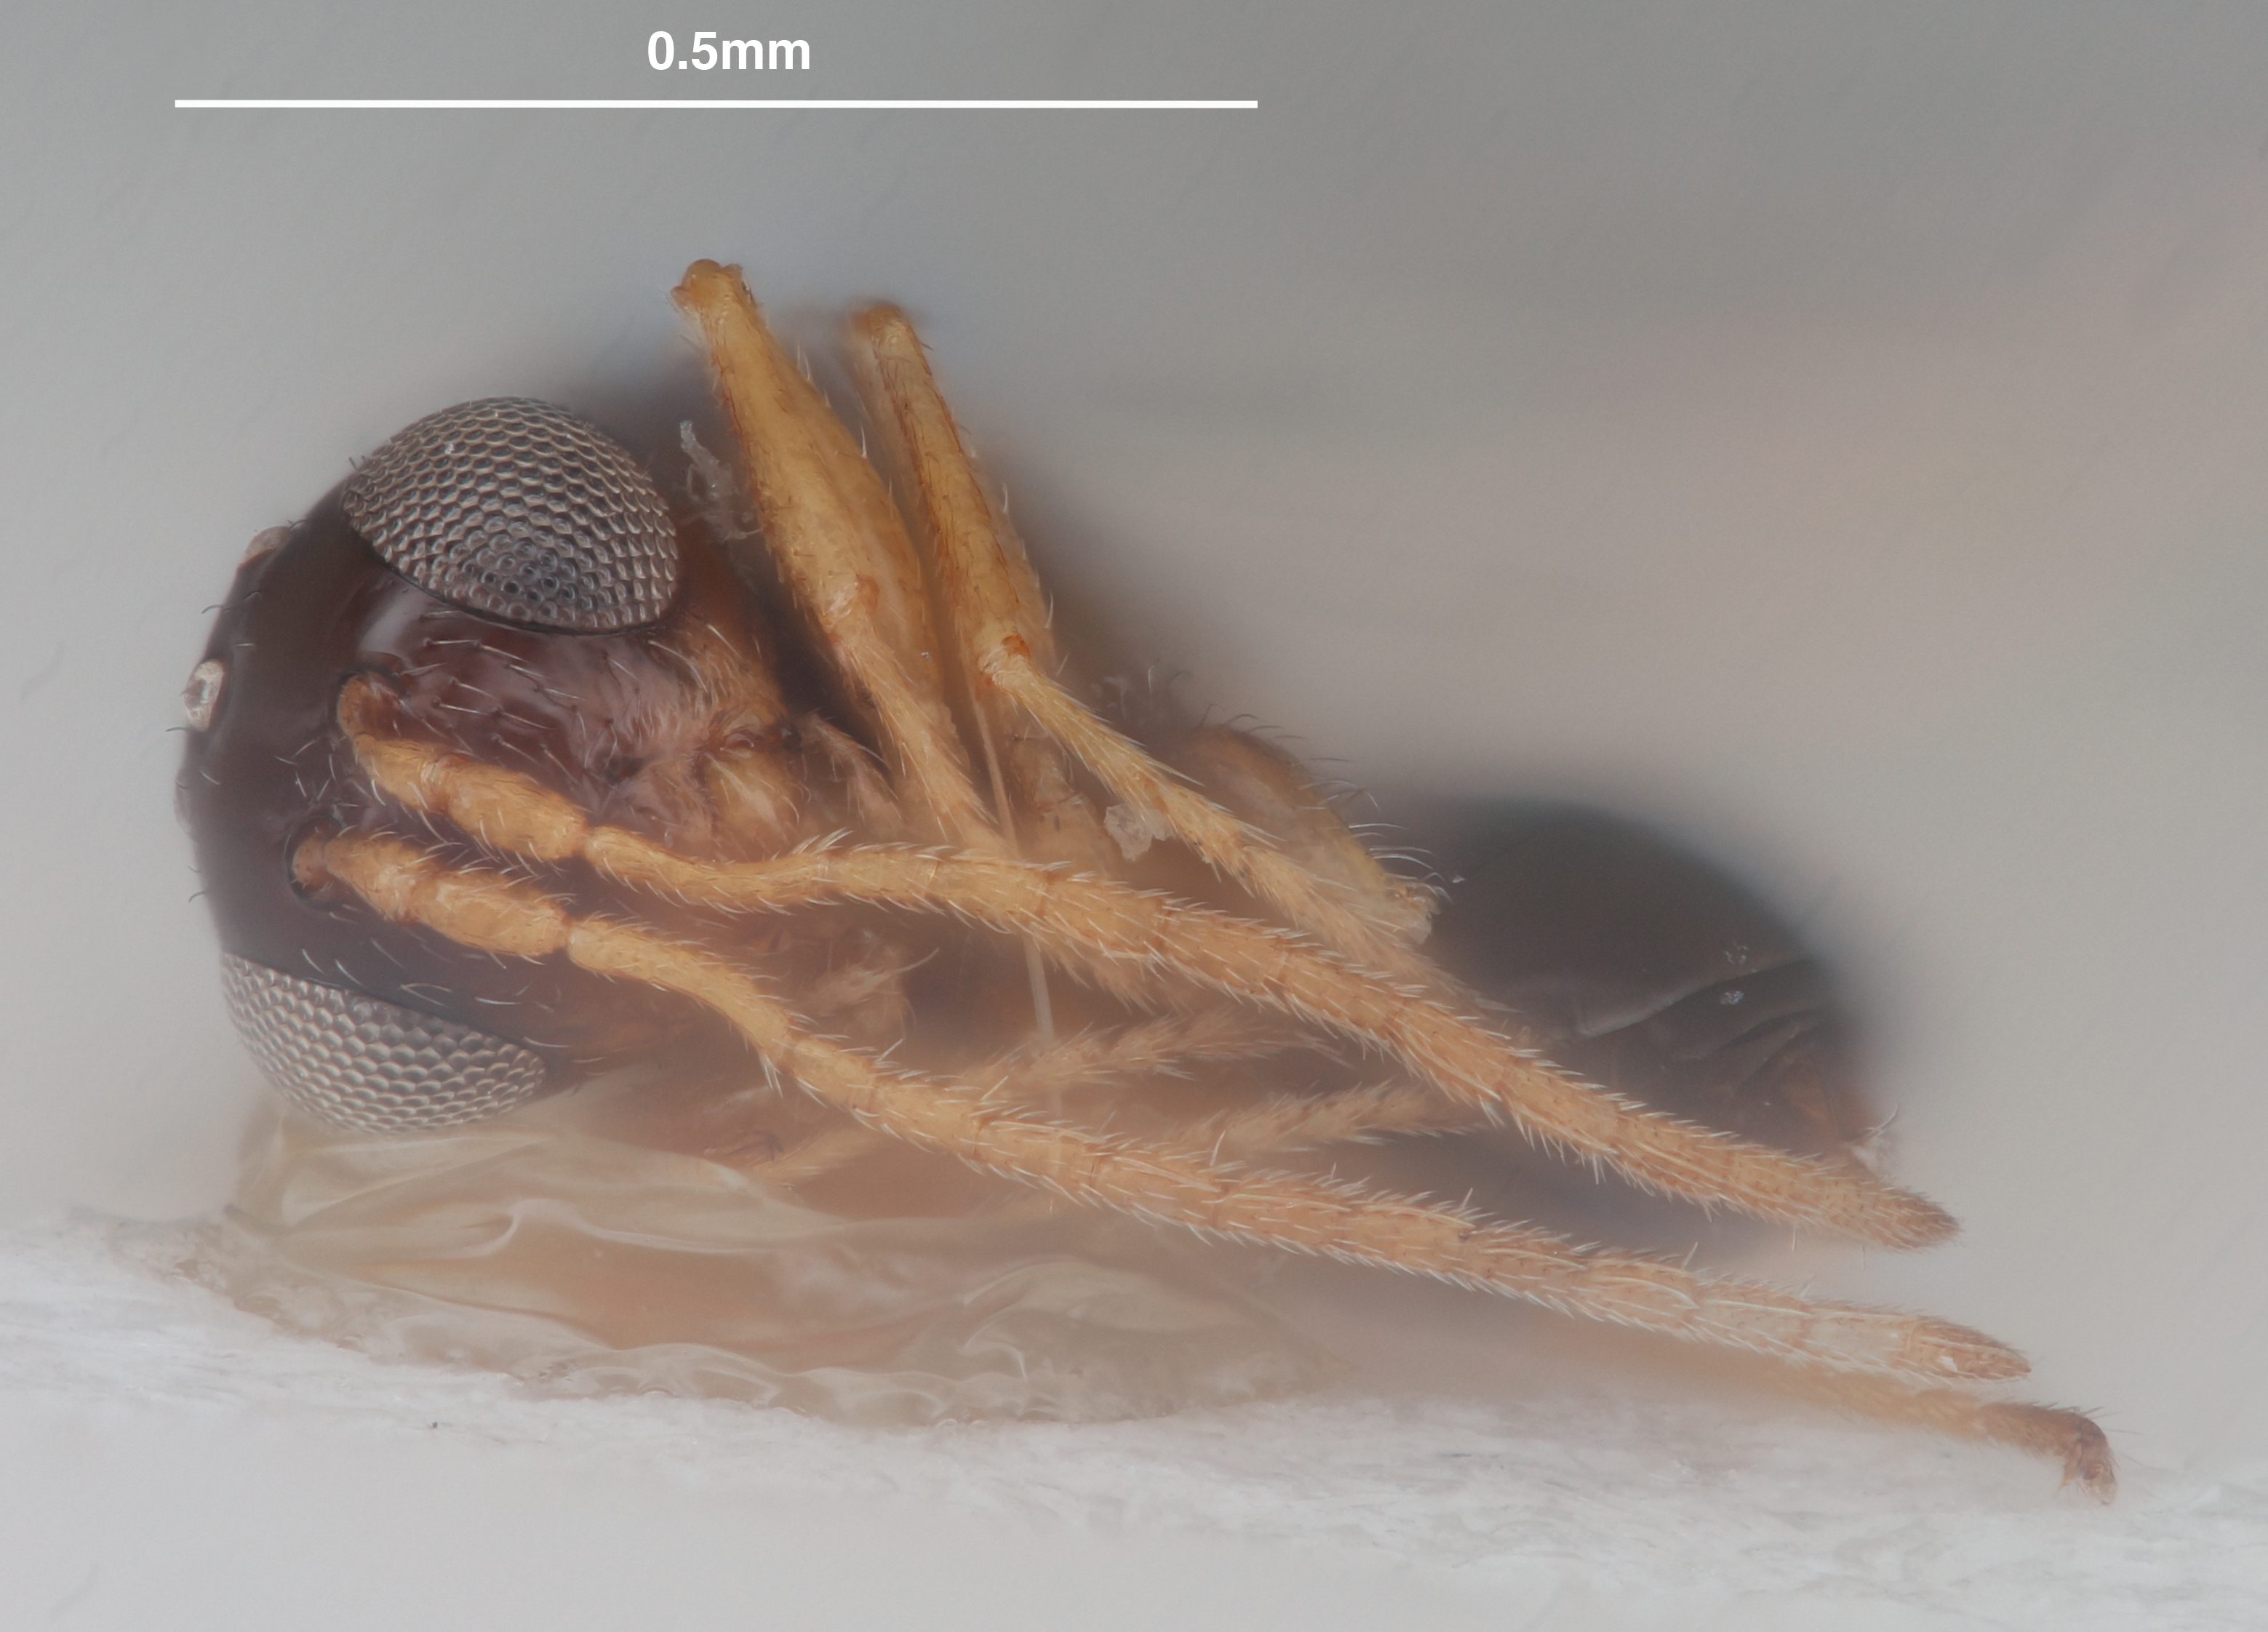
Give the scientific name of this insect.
Phaenoglyphis jeffersoni
